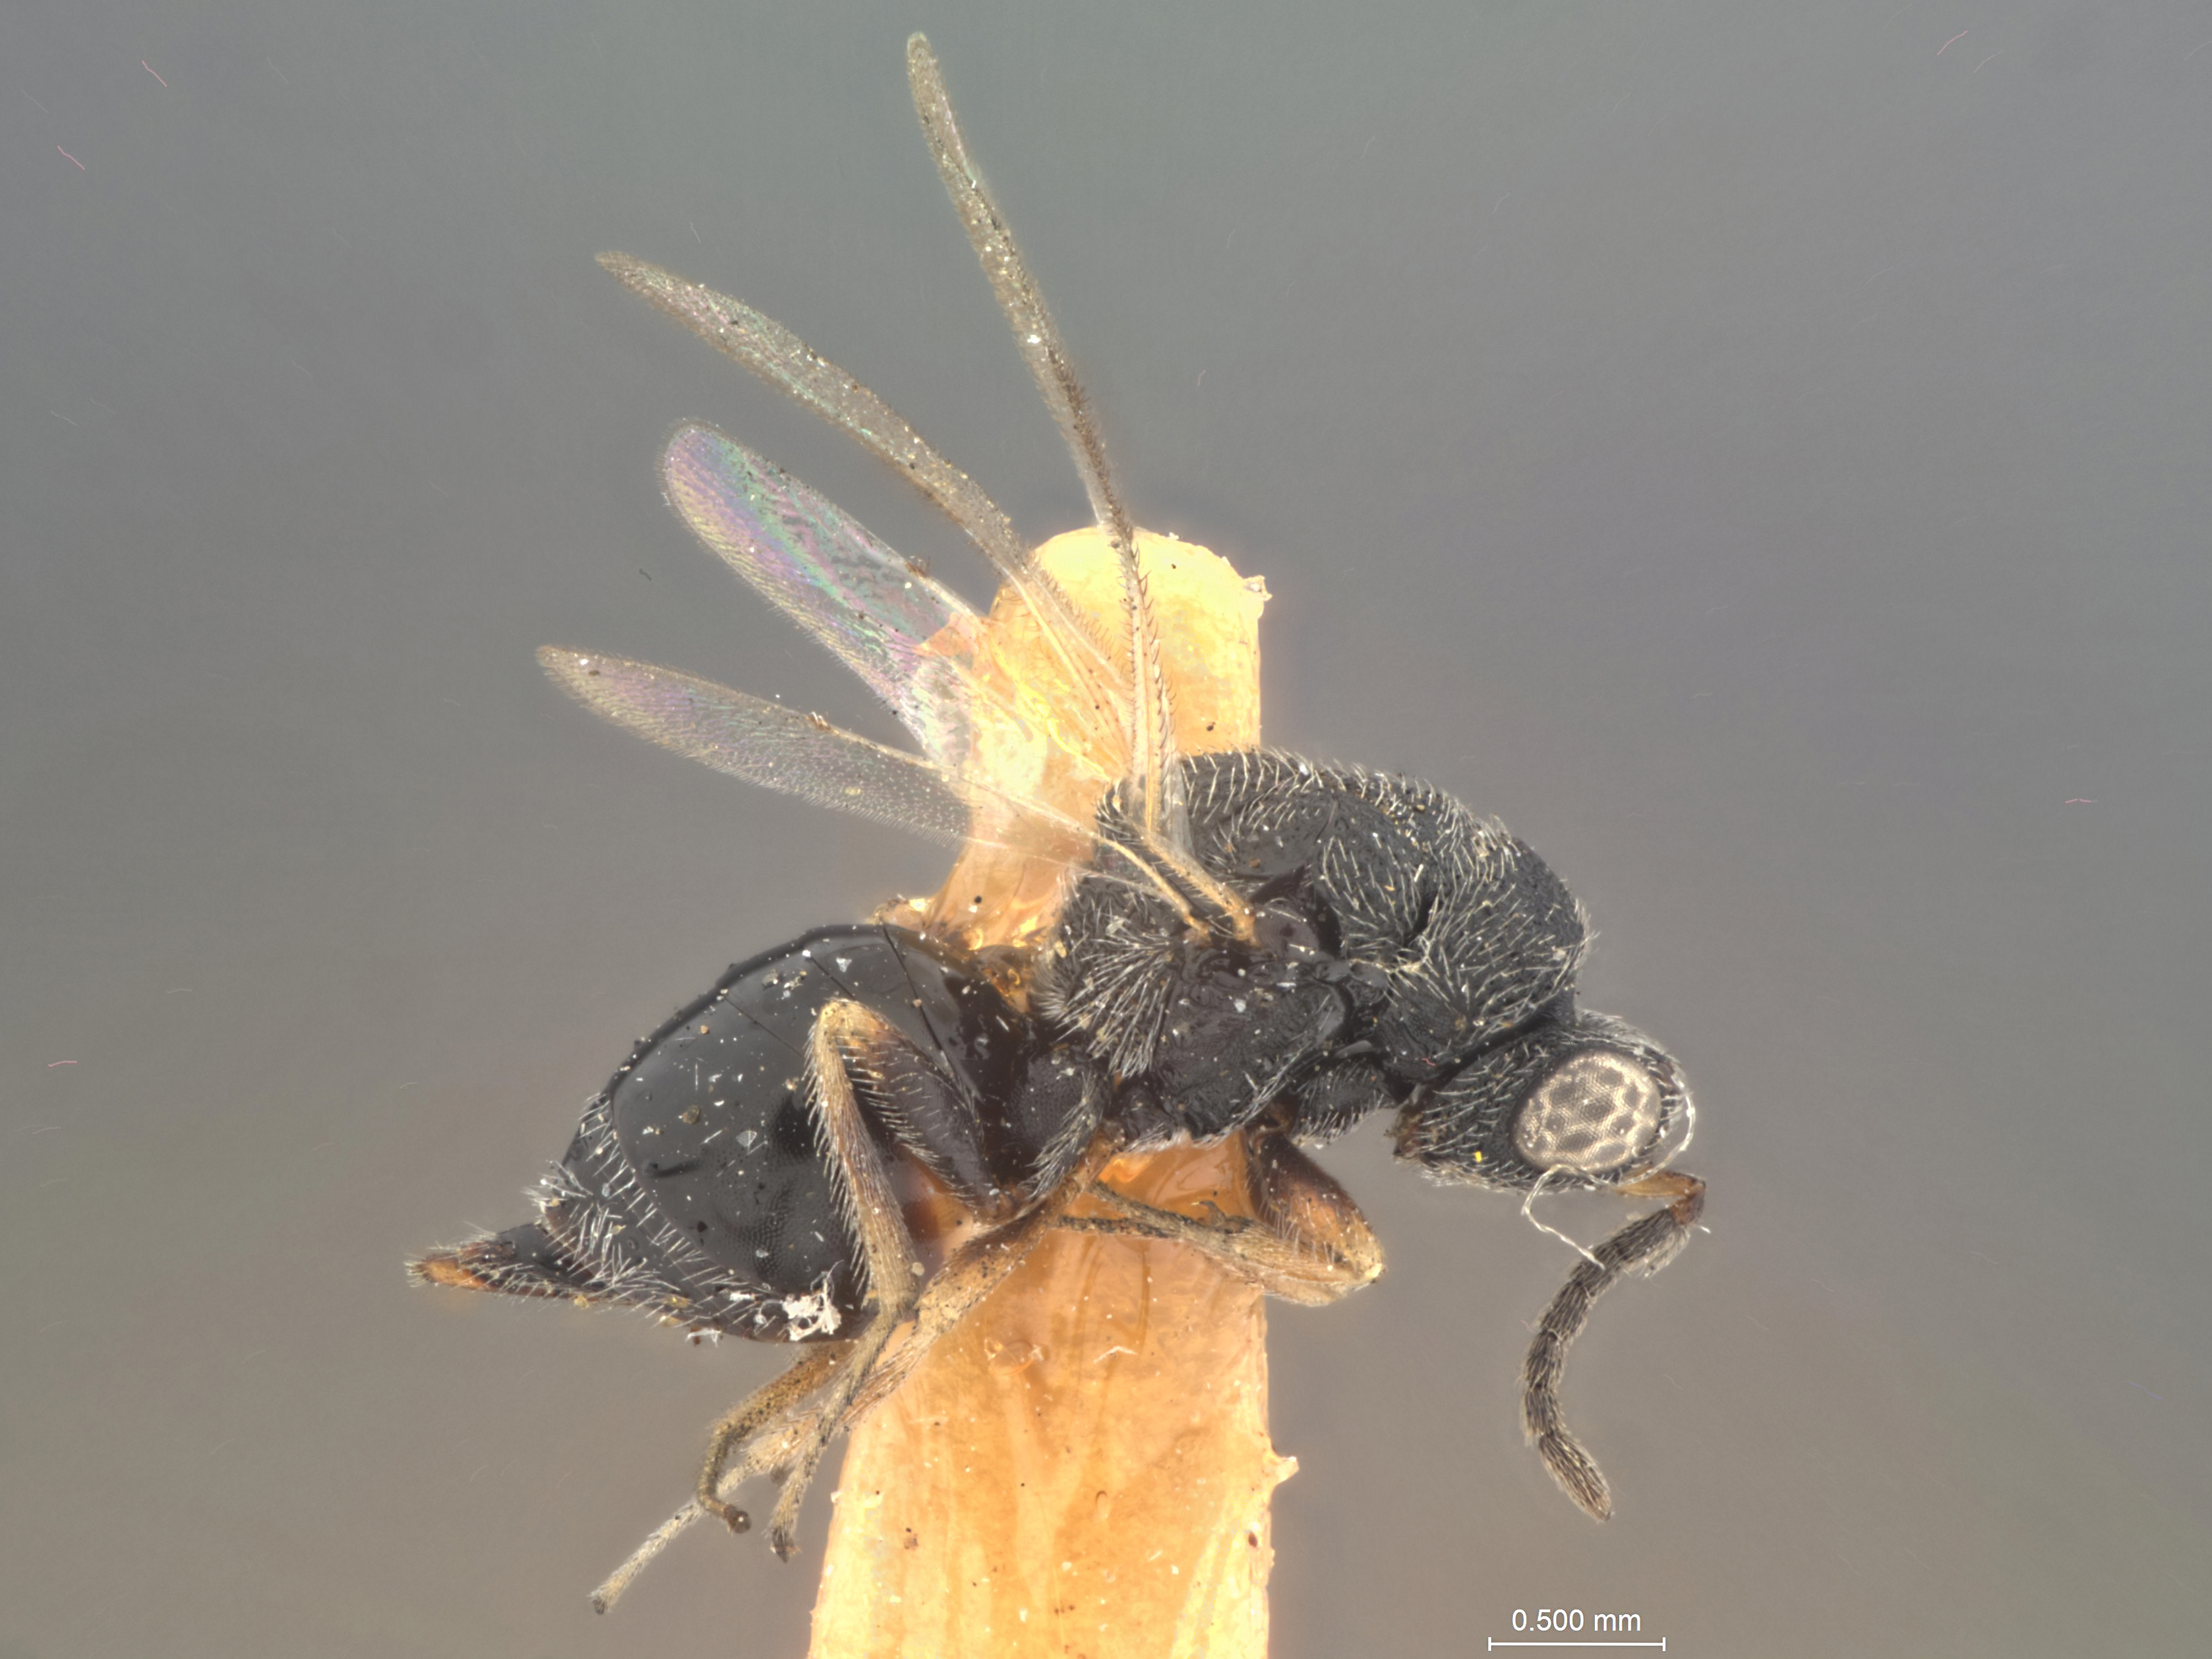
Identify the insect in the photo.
Eurytoma leptovena
